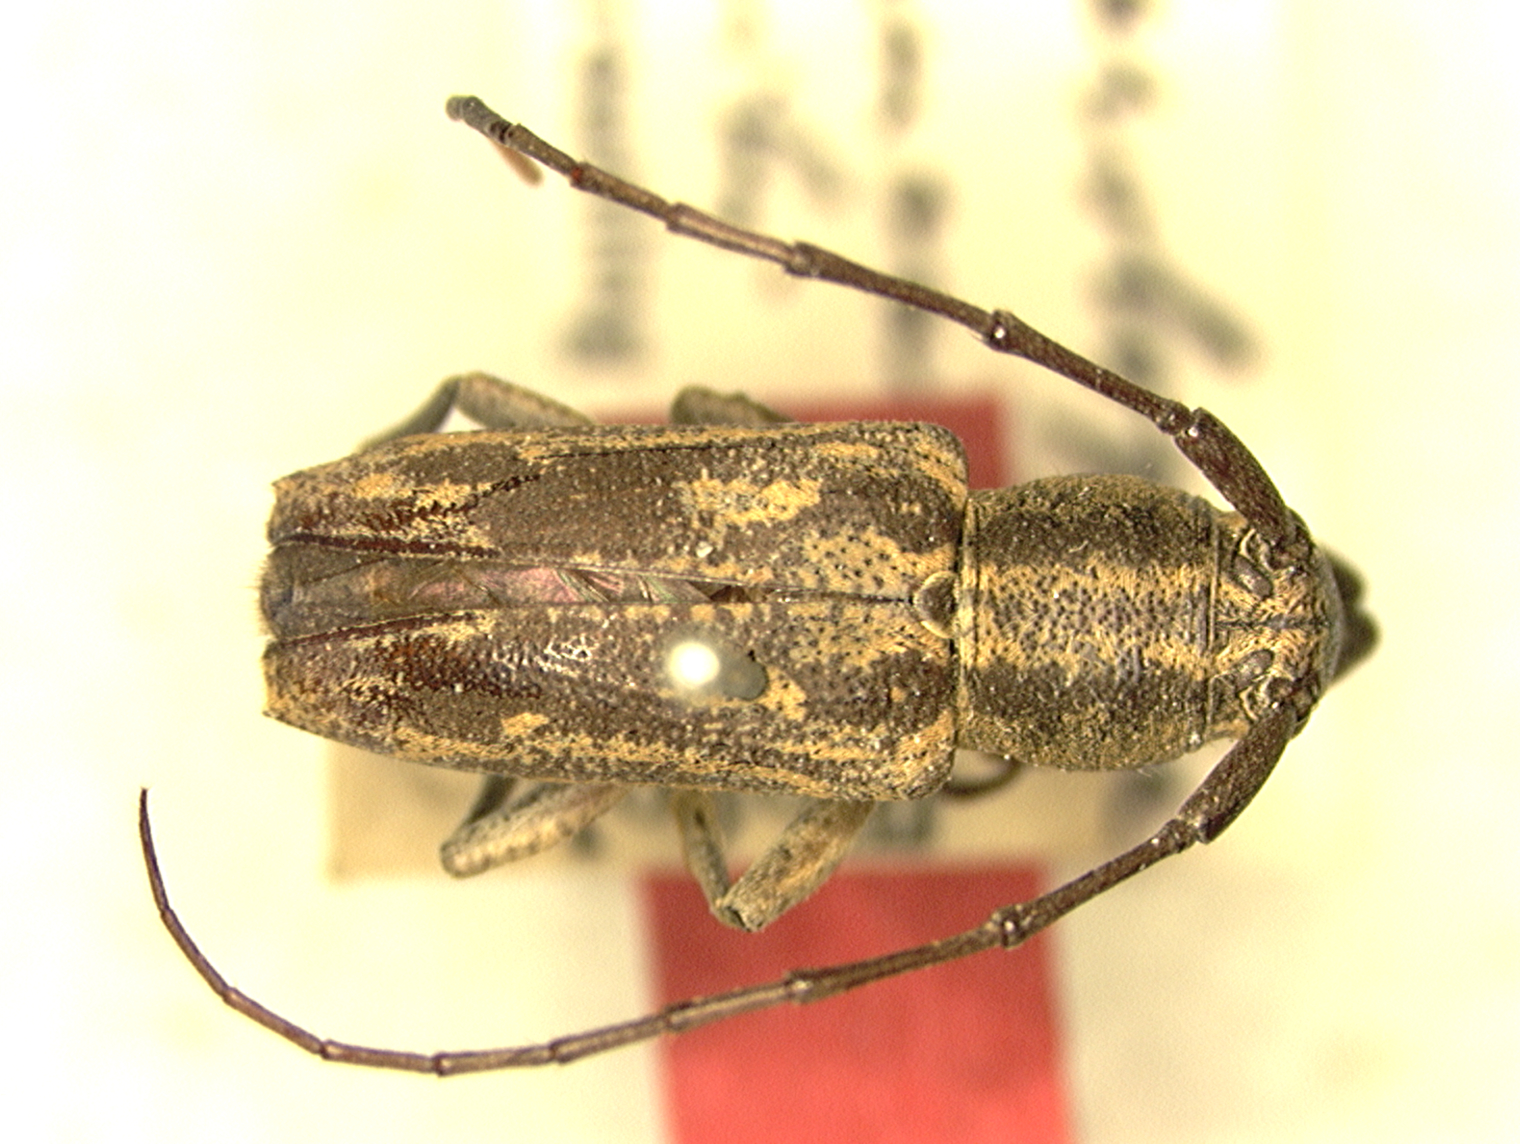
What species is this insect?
Pterolophia fuscoscutellata
